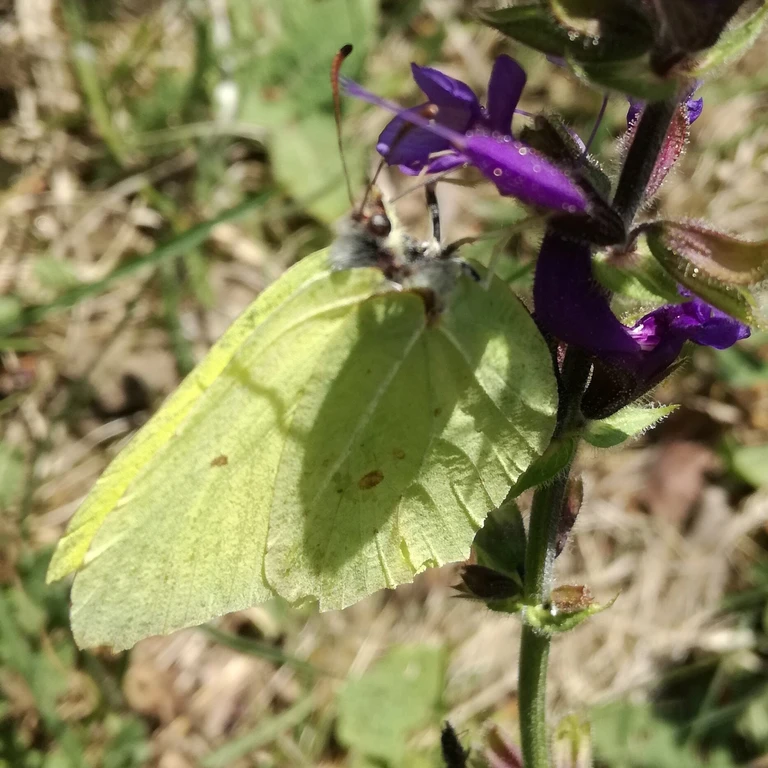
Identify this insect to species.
Gonepteryx rhamni
